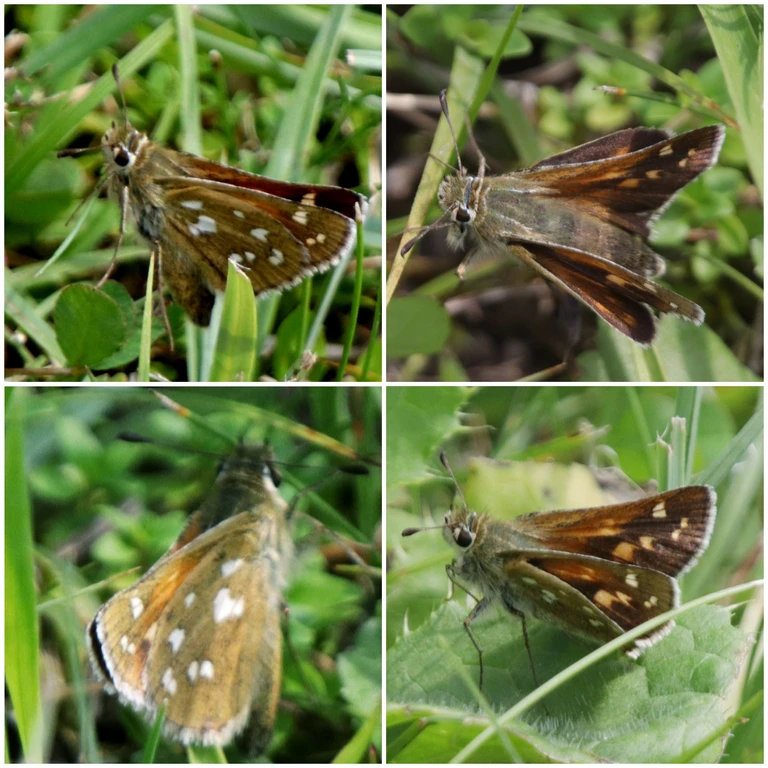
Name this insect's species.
Hesperia comma
